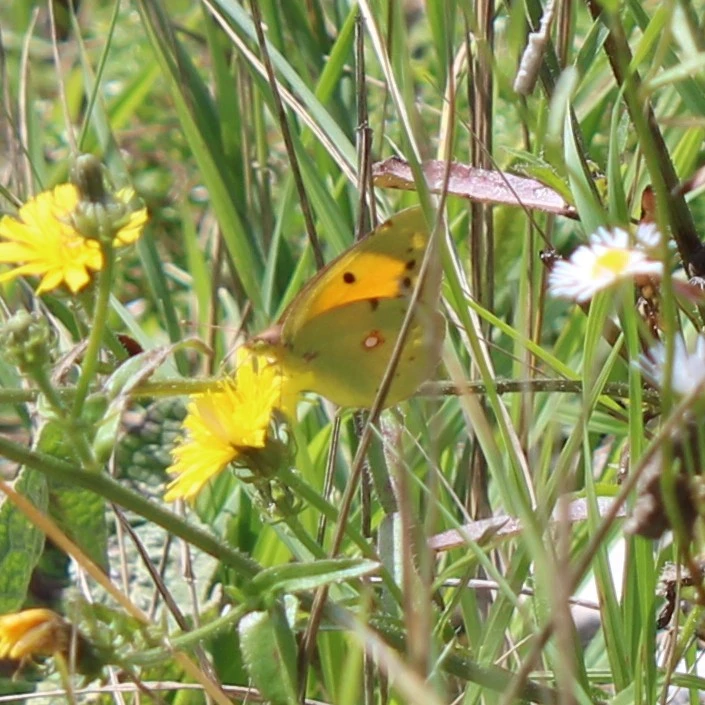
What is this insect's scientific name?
Colias croceus
